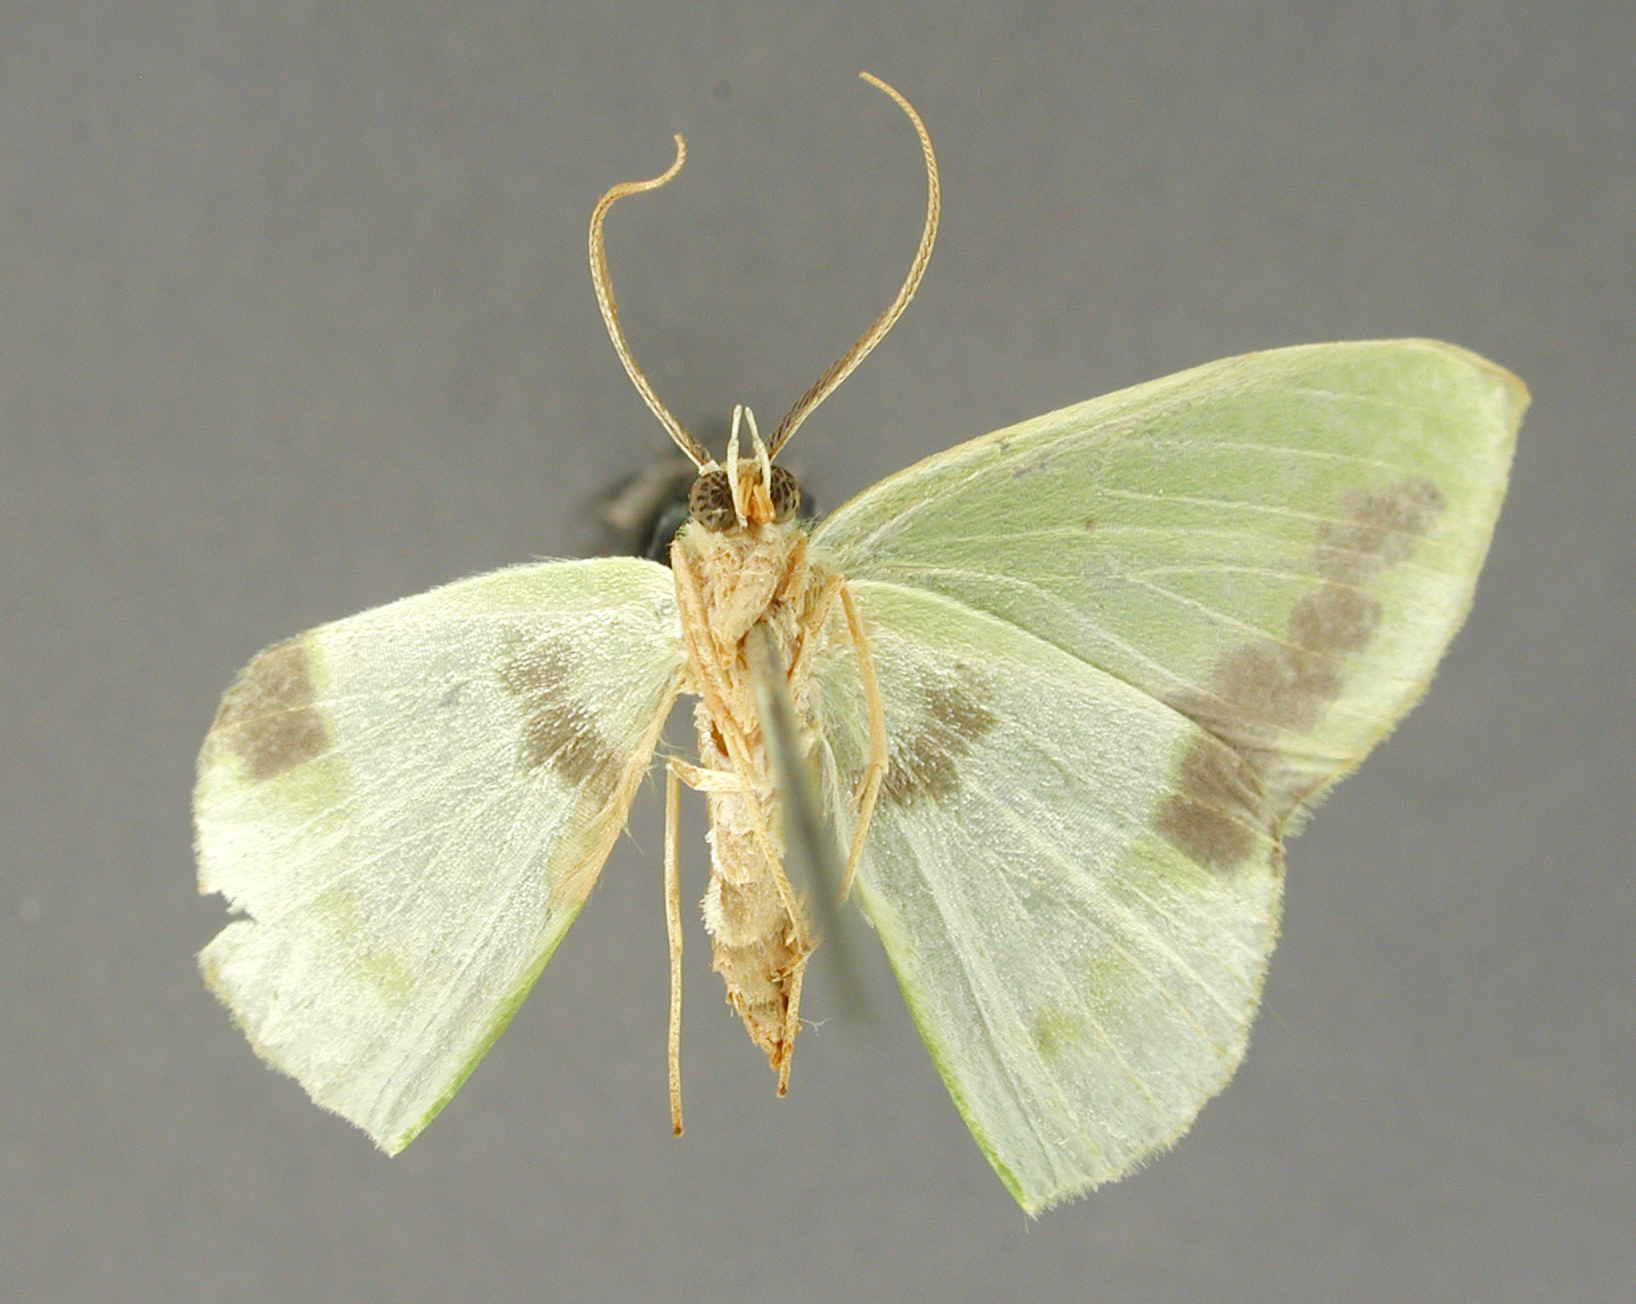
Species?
Melochlora genuflexa
